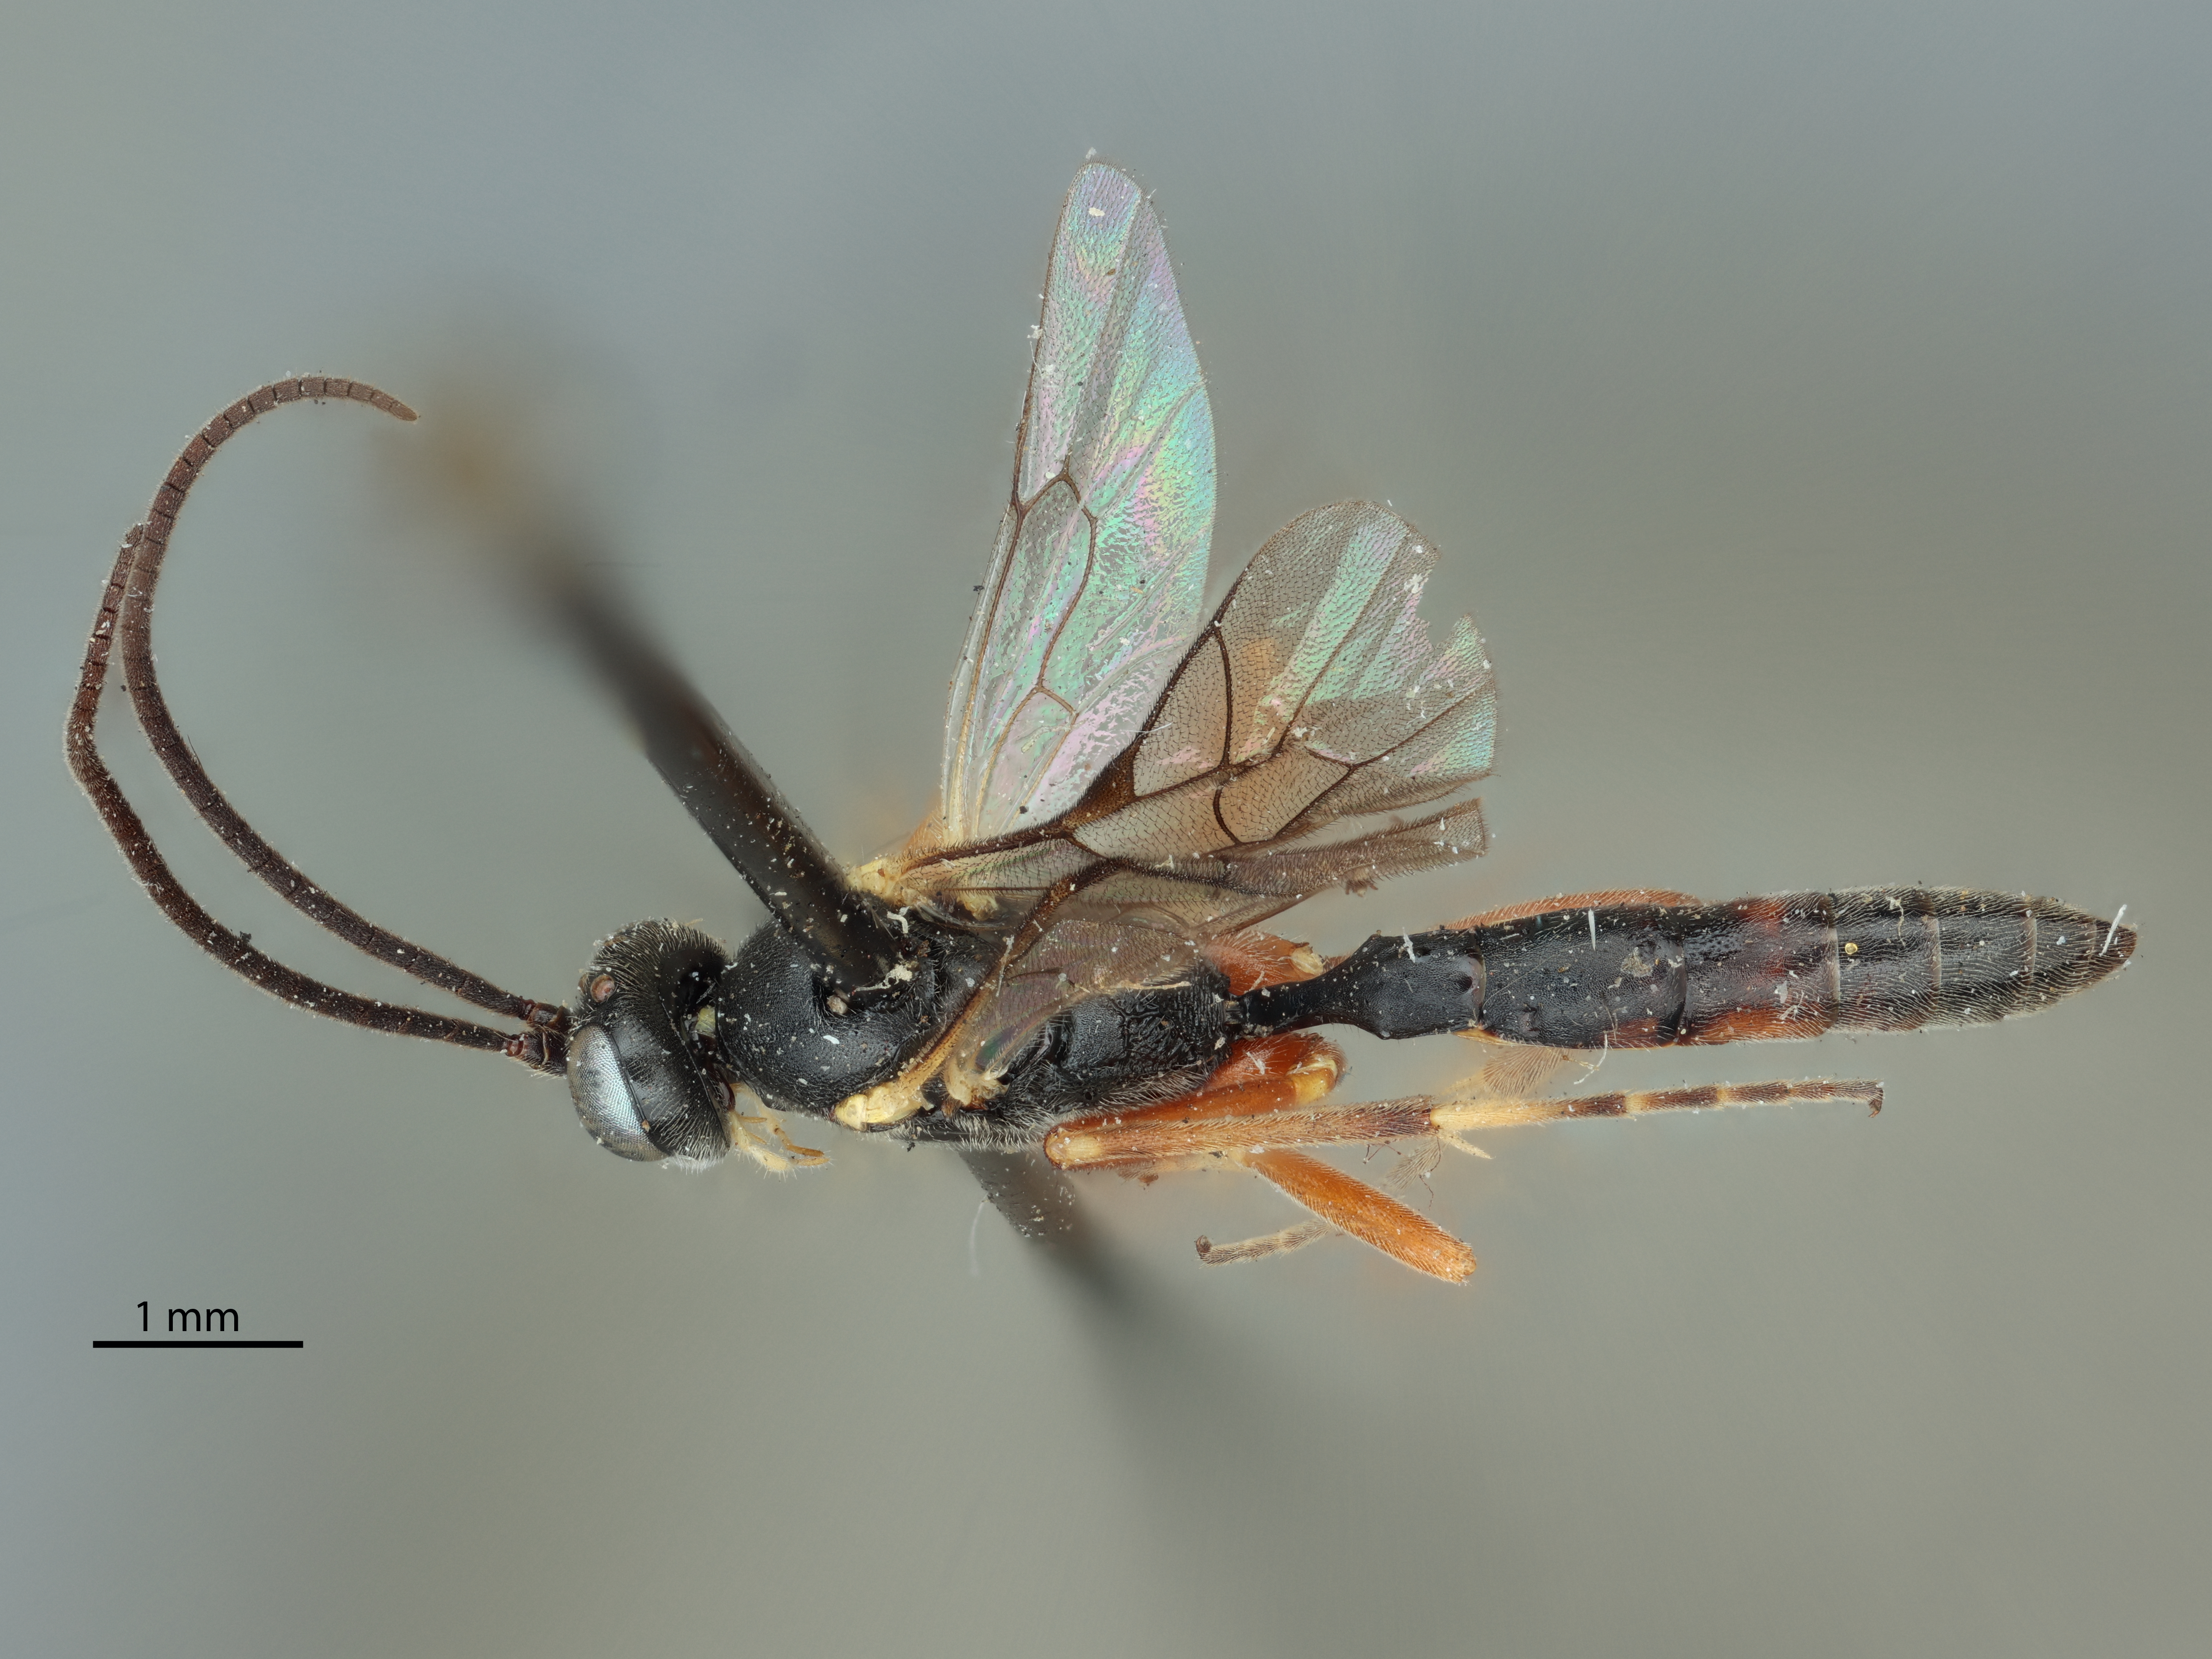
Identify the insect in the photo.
Campoplex edemisiformis
